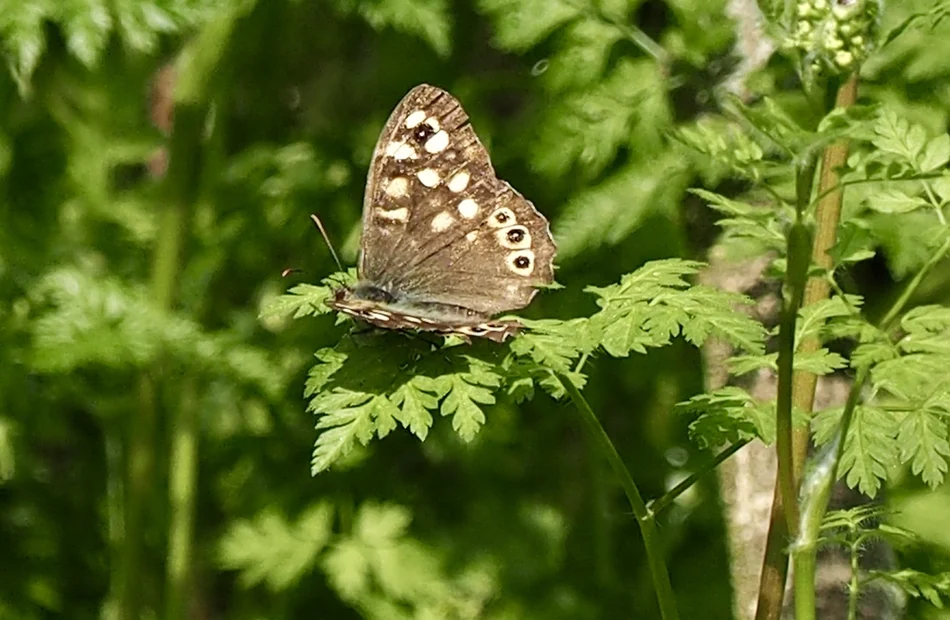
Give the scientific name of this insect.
Pararge aegeria
